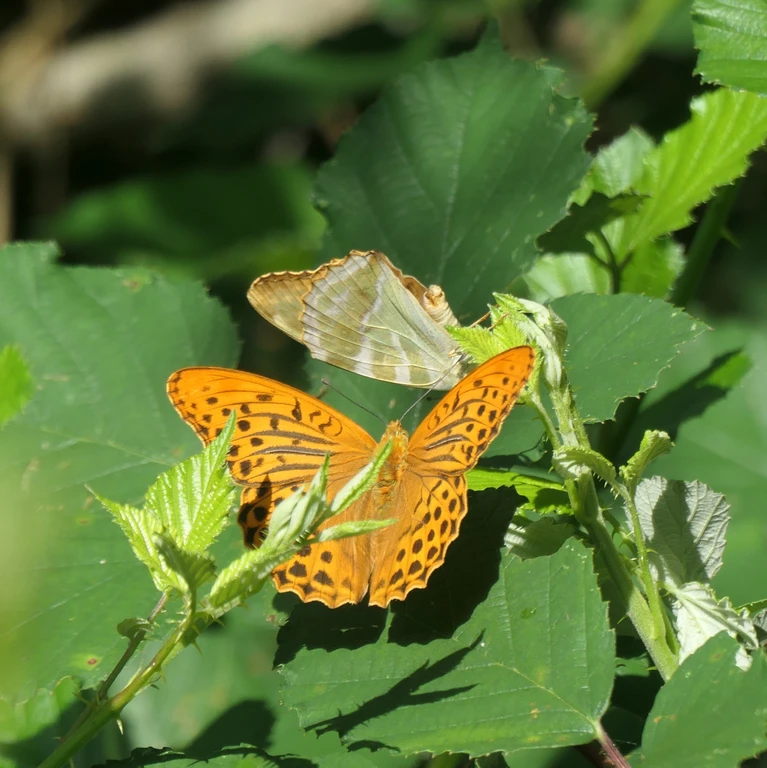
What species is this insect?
Argynnis paphia
